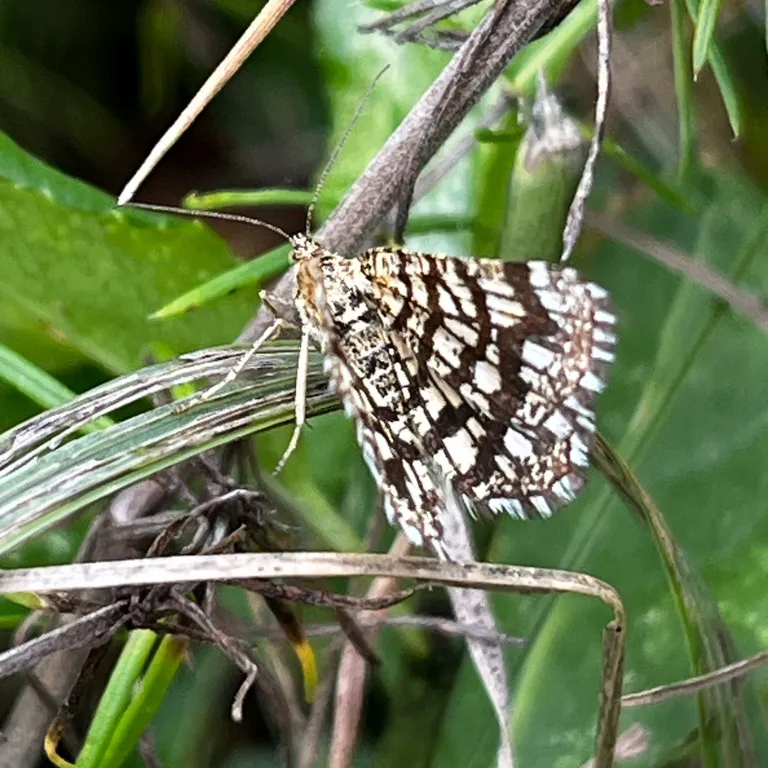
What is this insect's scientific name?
Chiasmia clathrata
